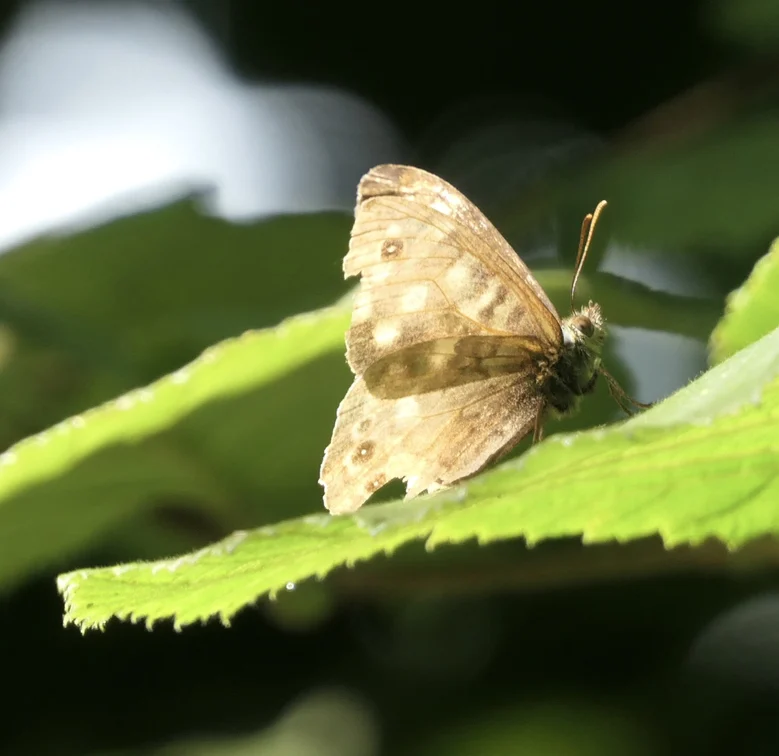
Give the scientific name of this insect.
Pararge aegeria
